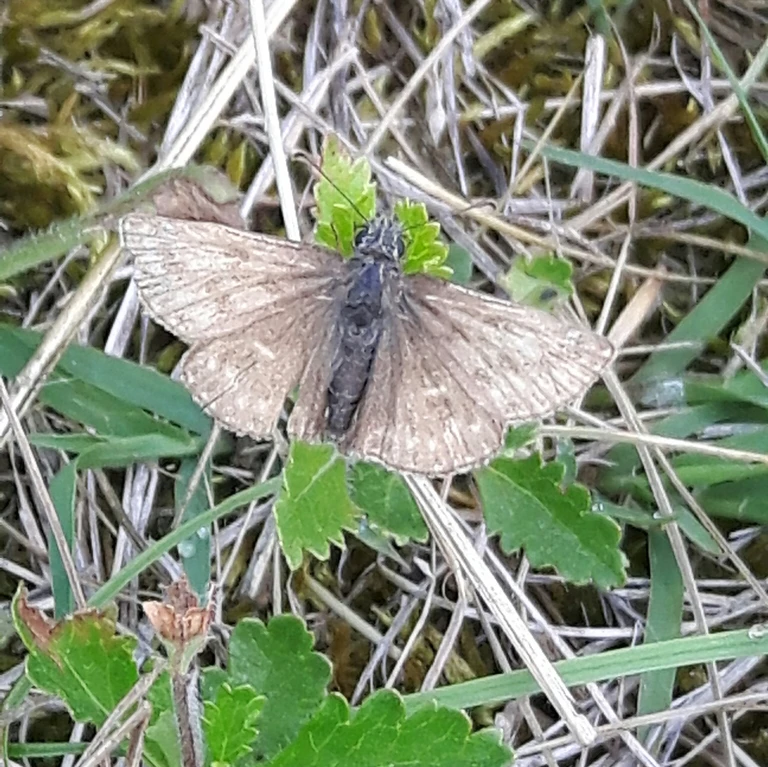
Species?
Erynnis tages
